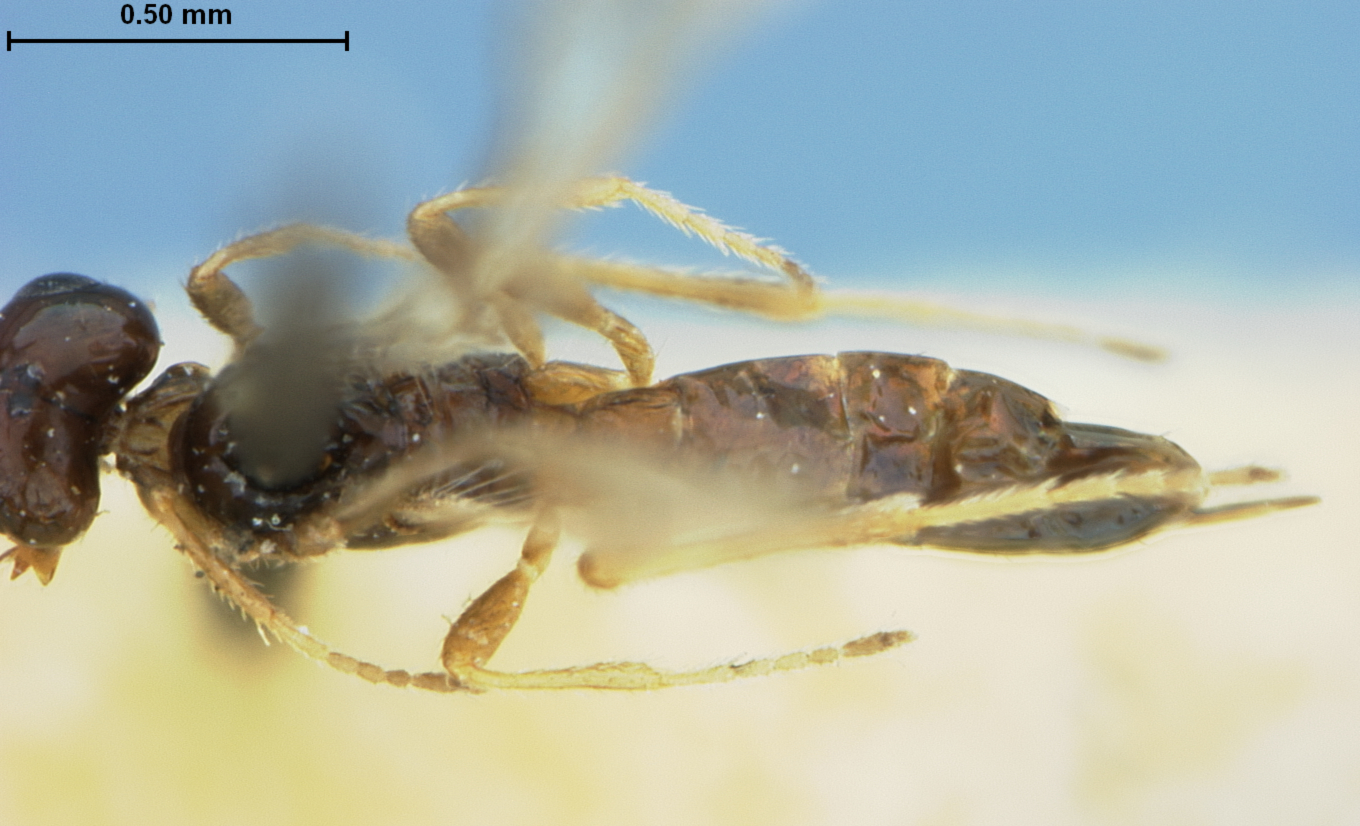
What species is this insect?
Adelura subcompressa
